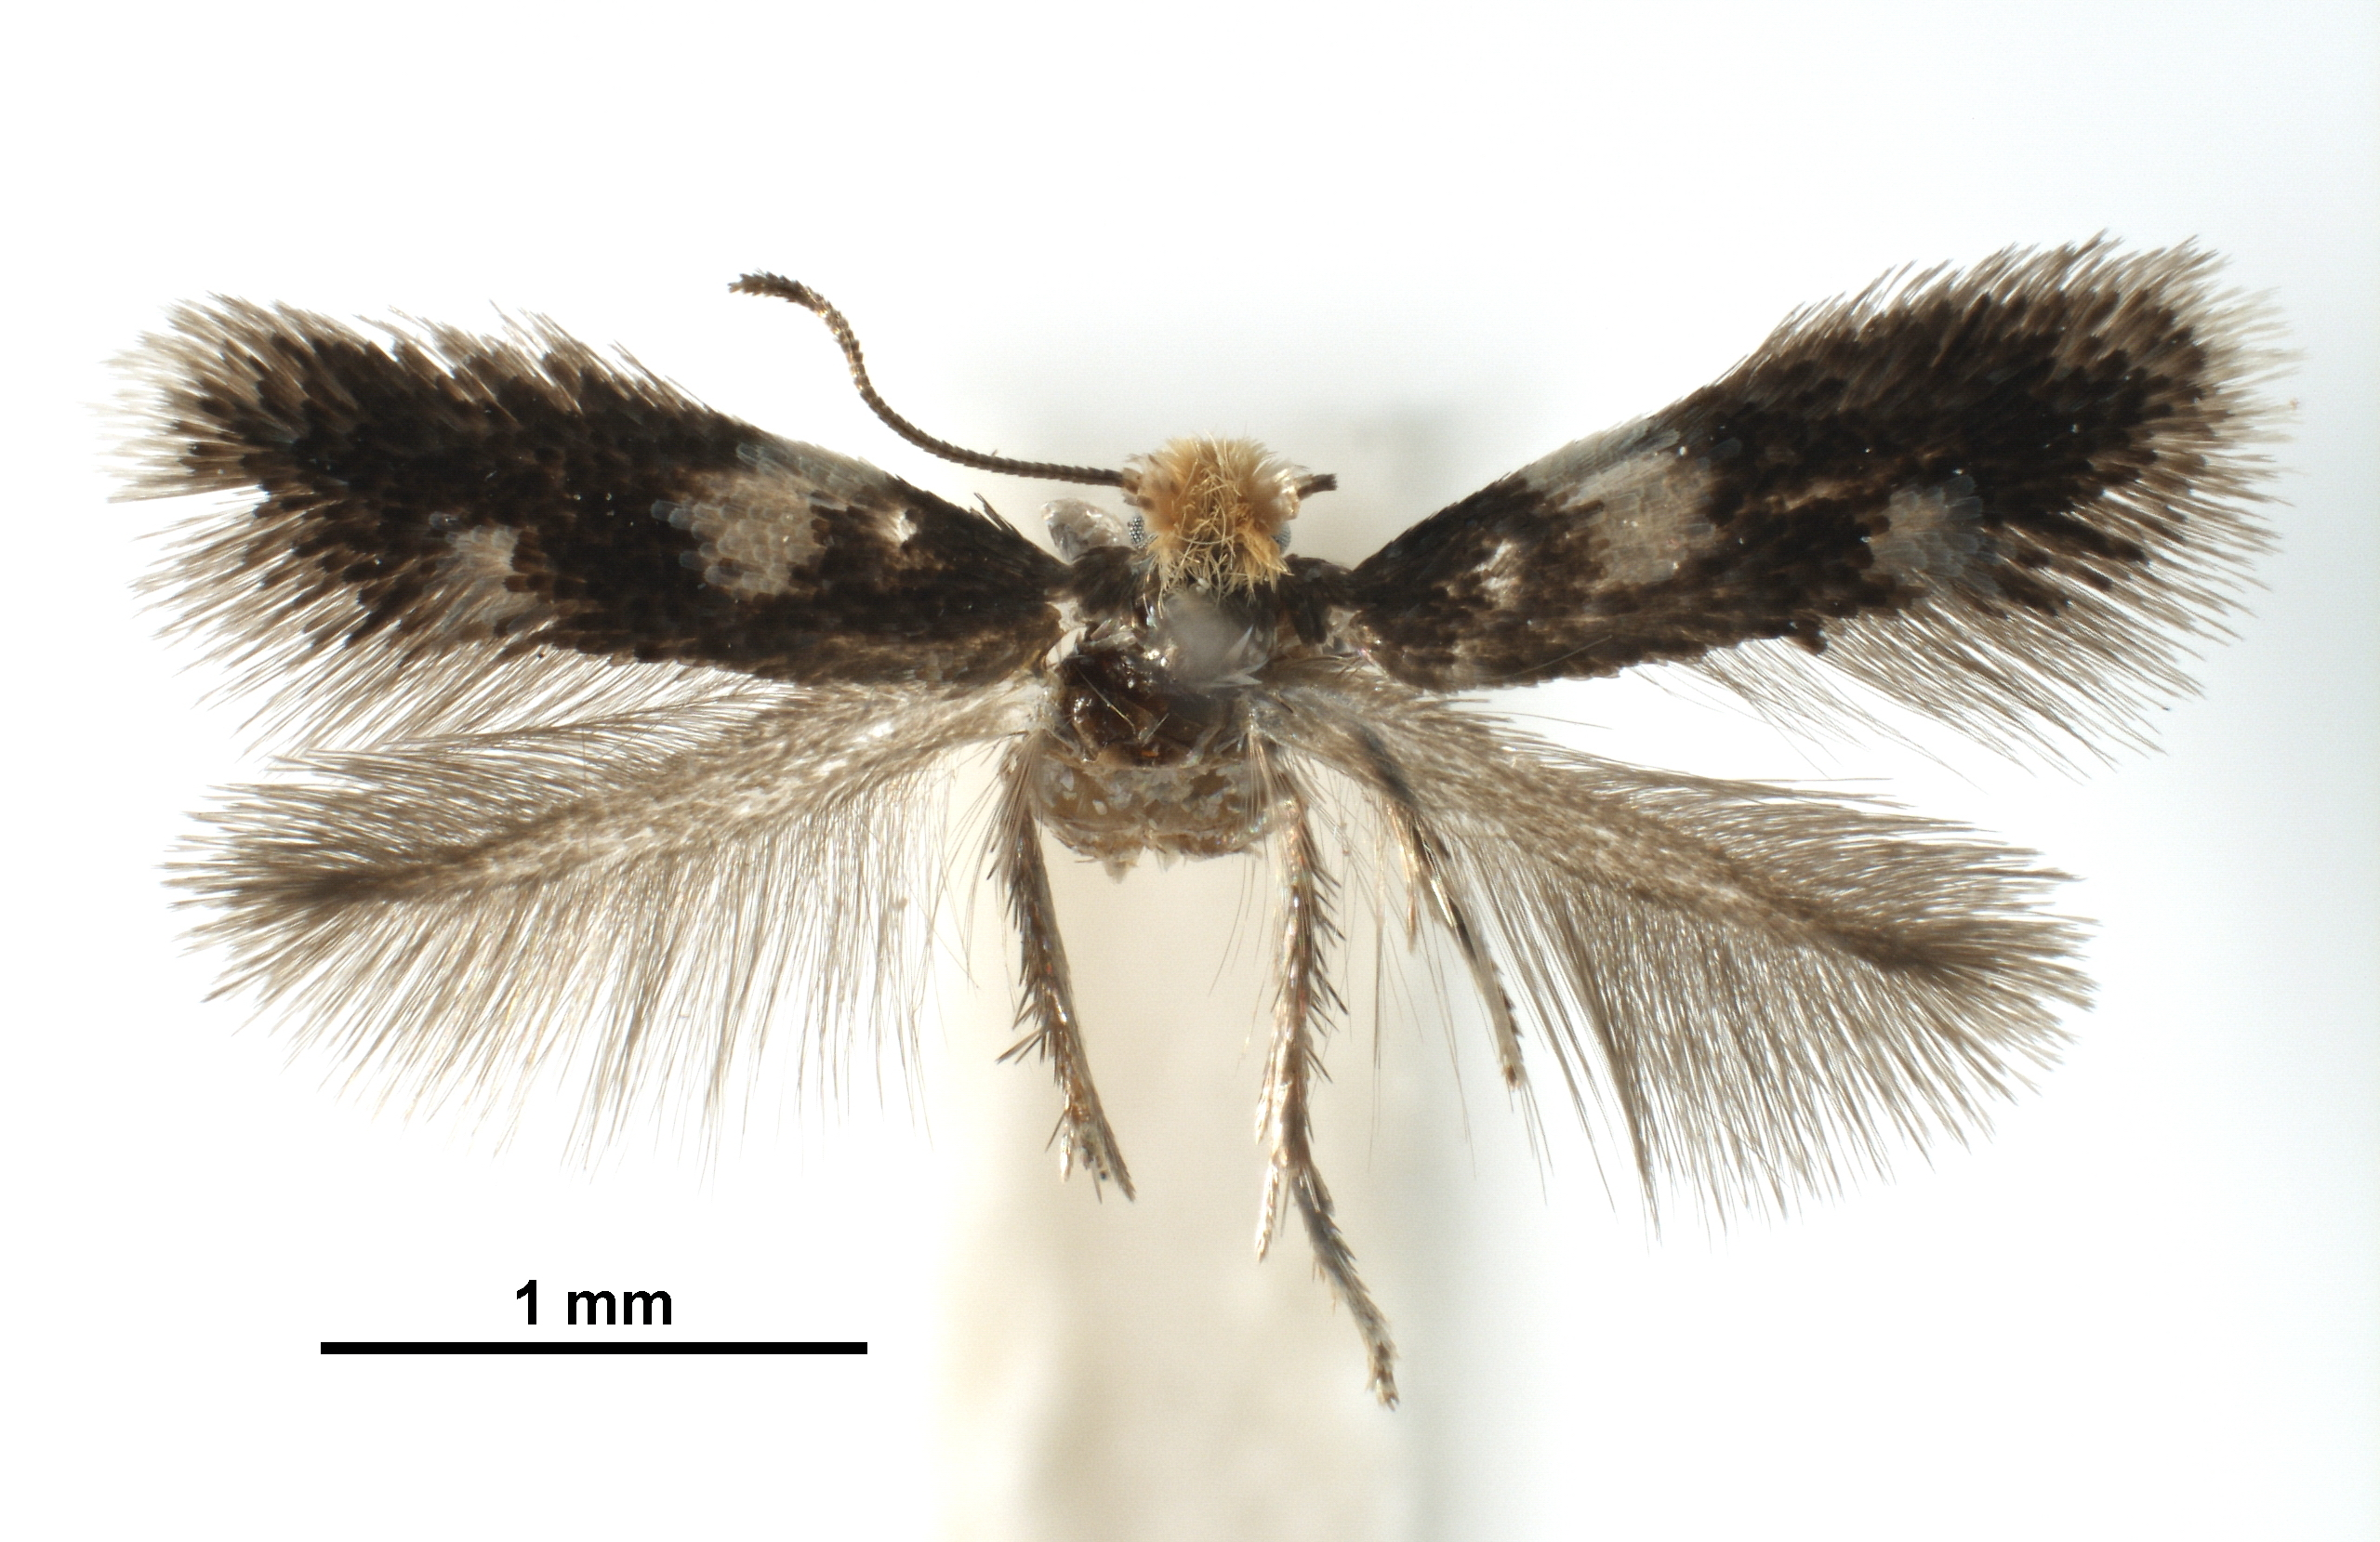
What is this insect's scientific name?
Fomoria weaveri
